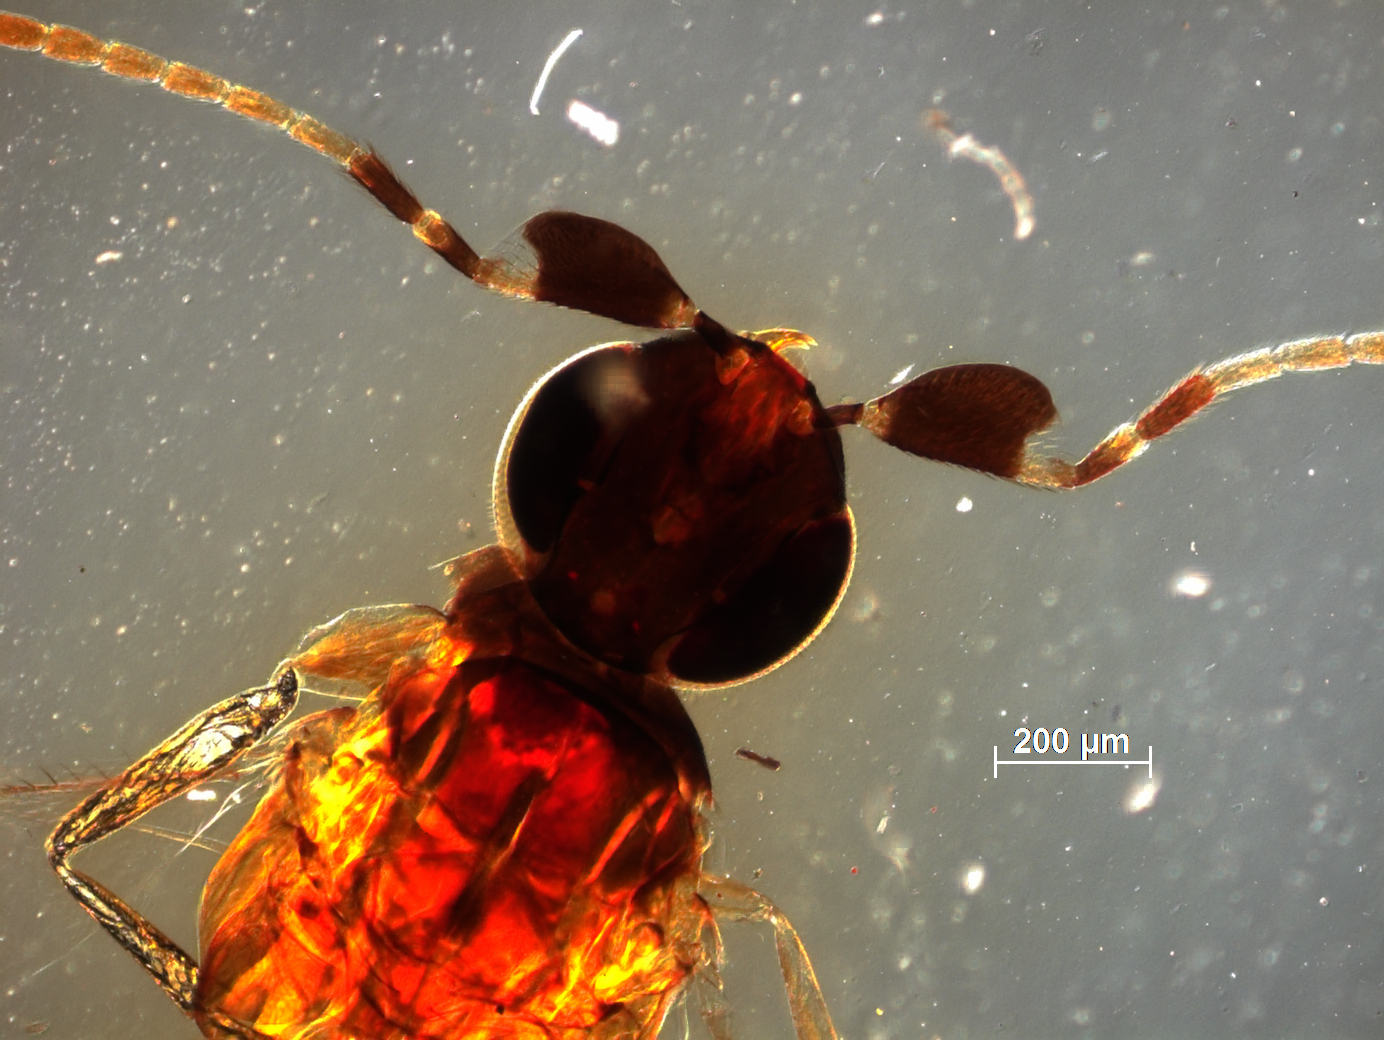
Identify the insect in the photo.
Anagyrus similis
